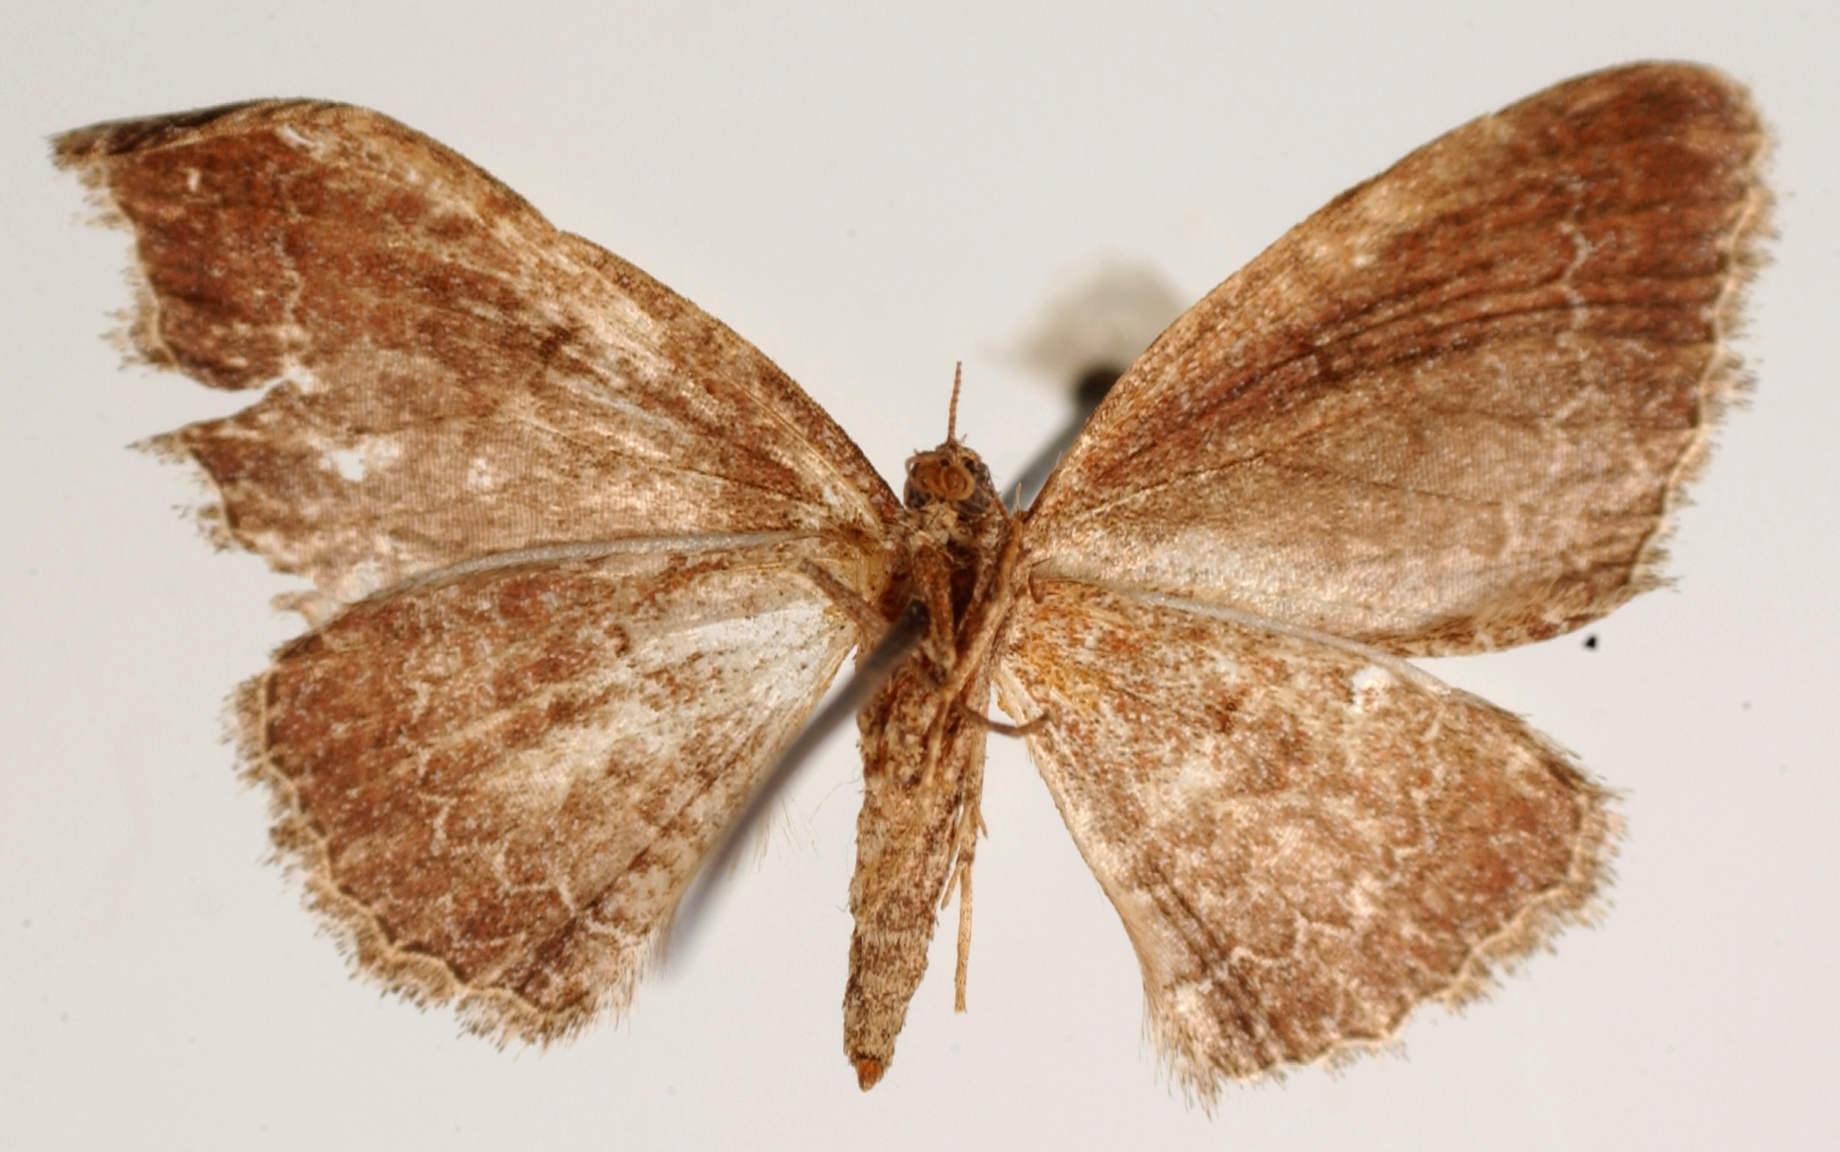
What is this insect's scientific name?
Cidaria teja
